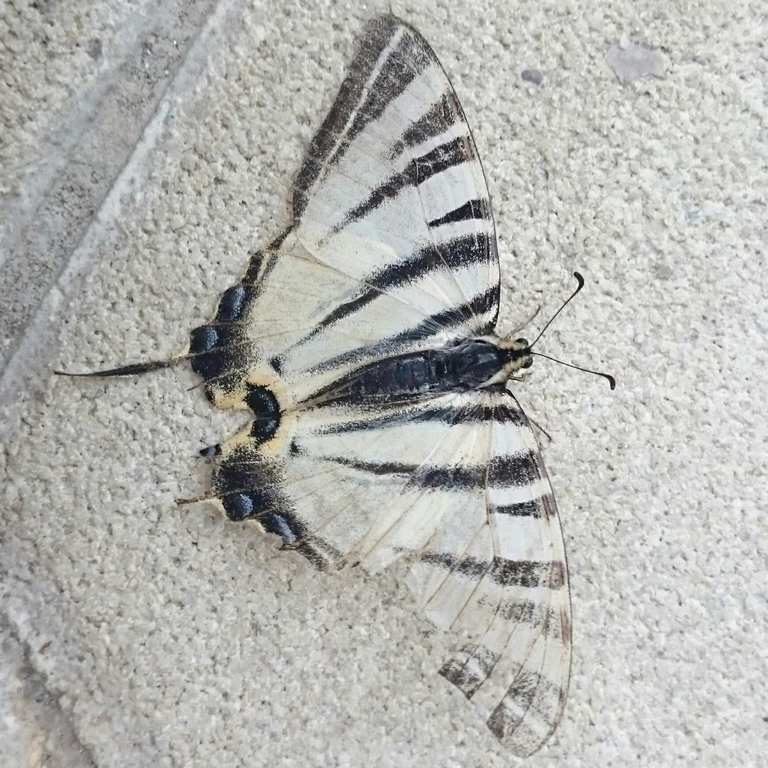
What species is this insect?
Iphiclides podalirius
